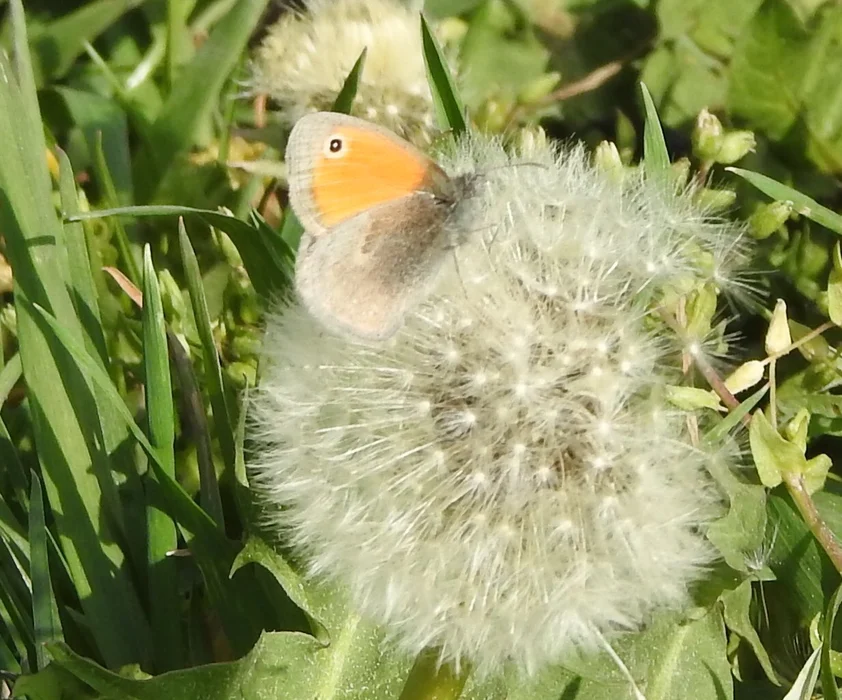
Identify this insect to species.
Coenonympha pamphilus
